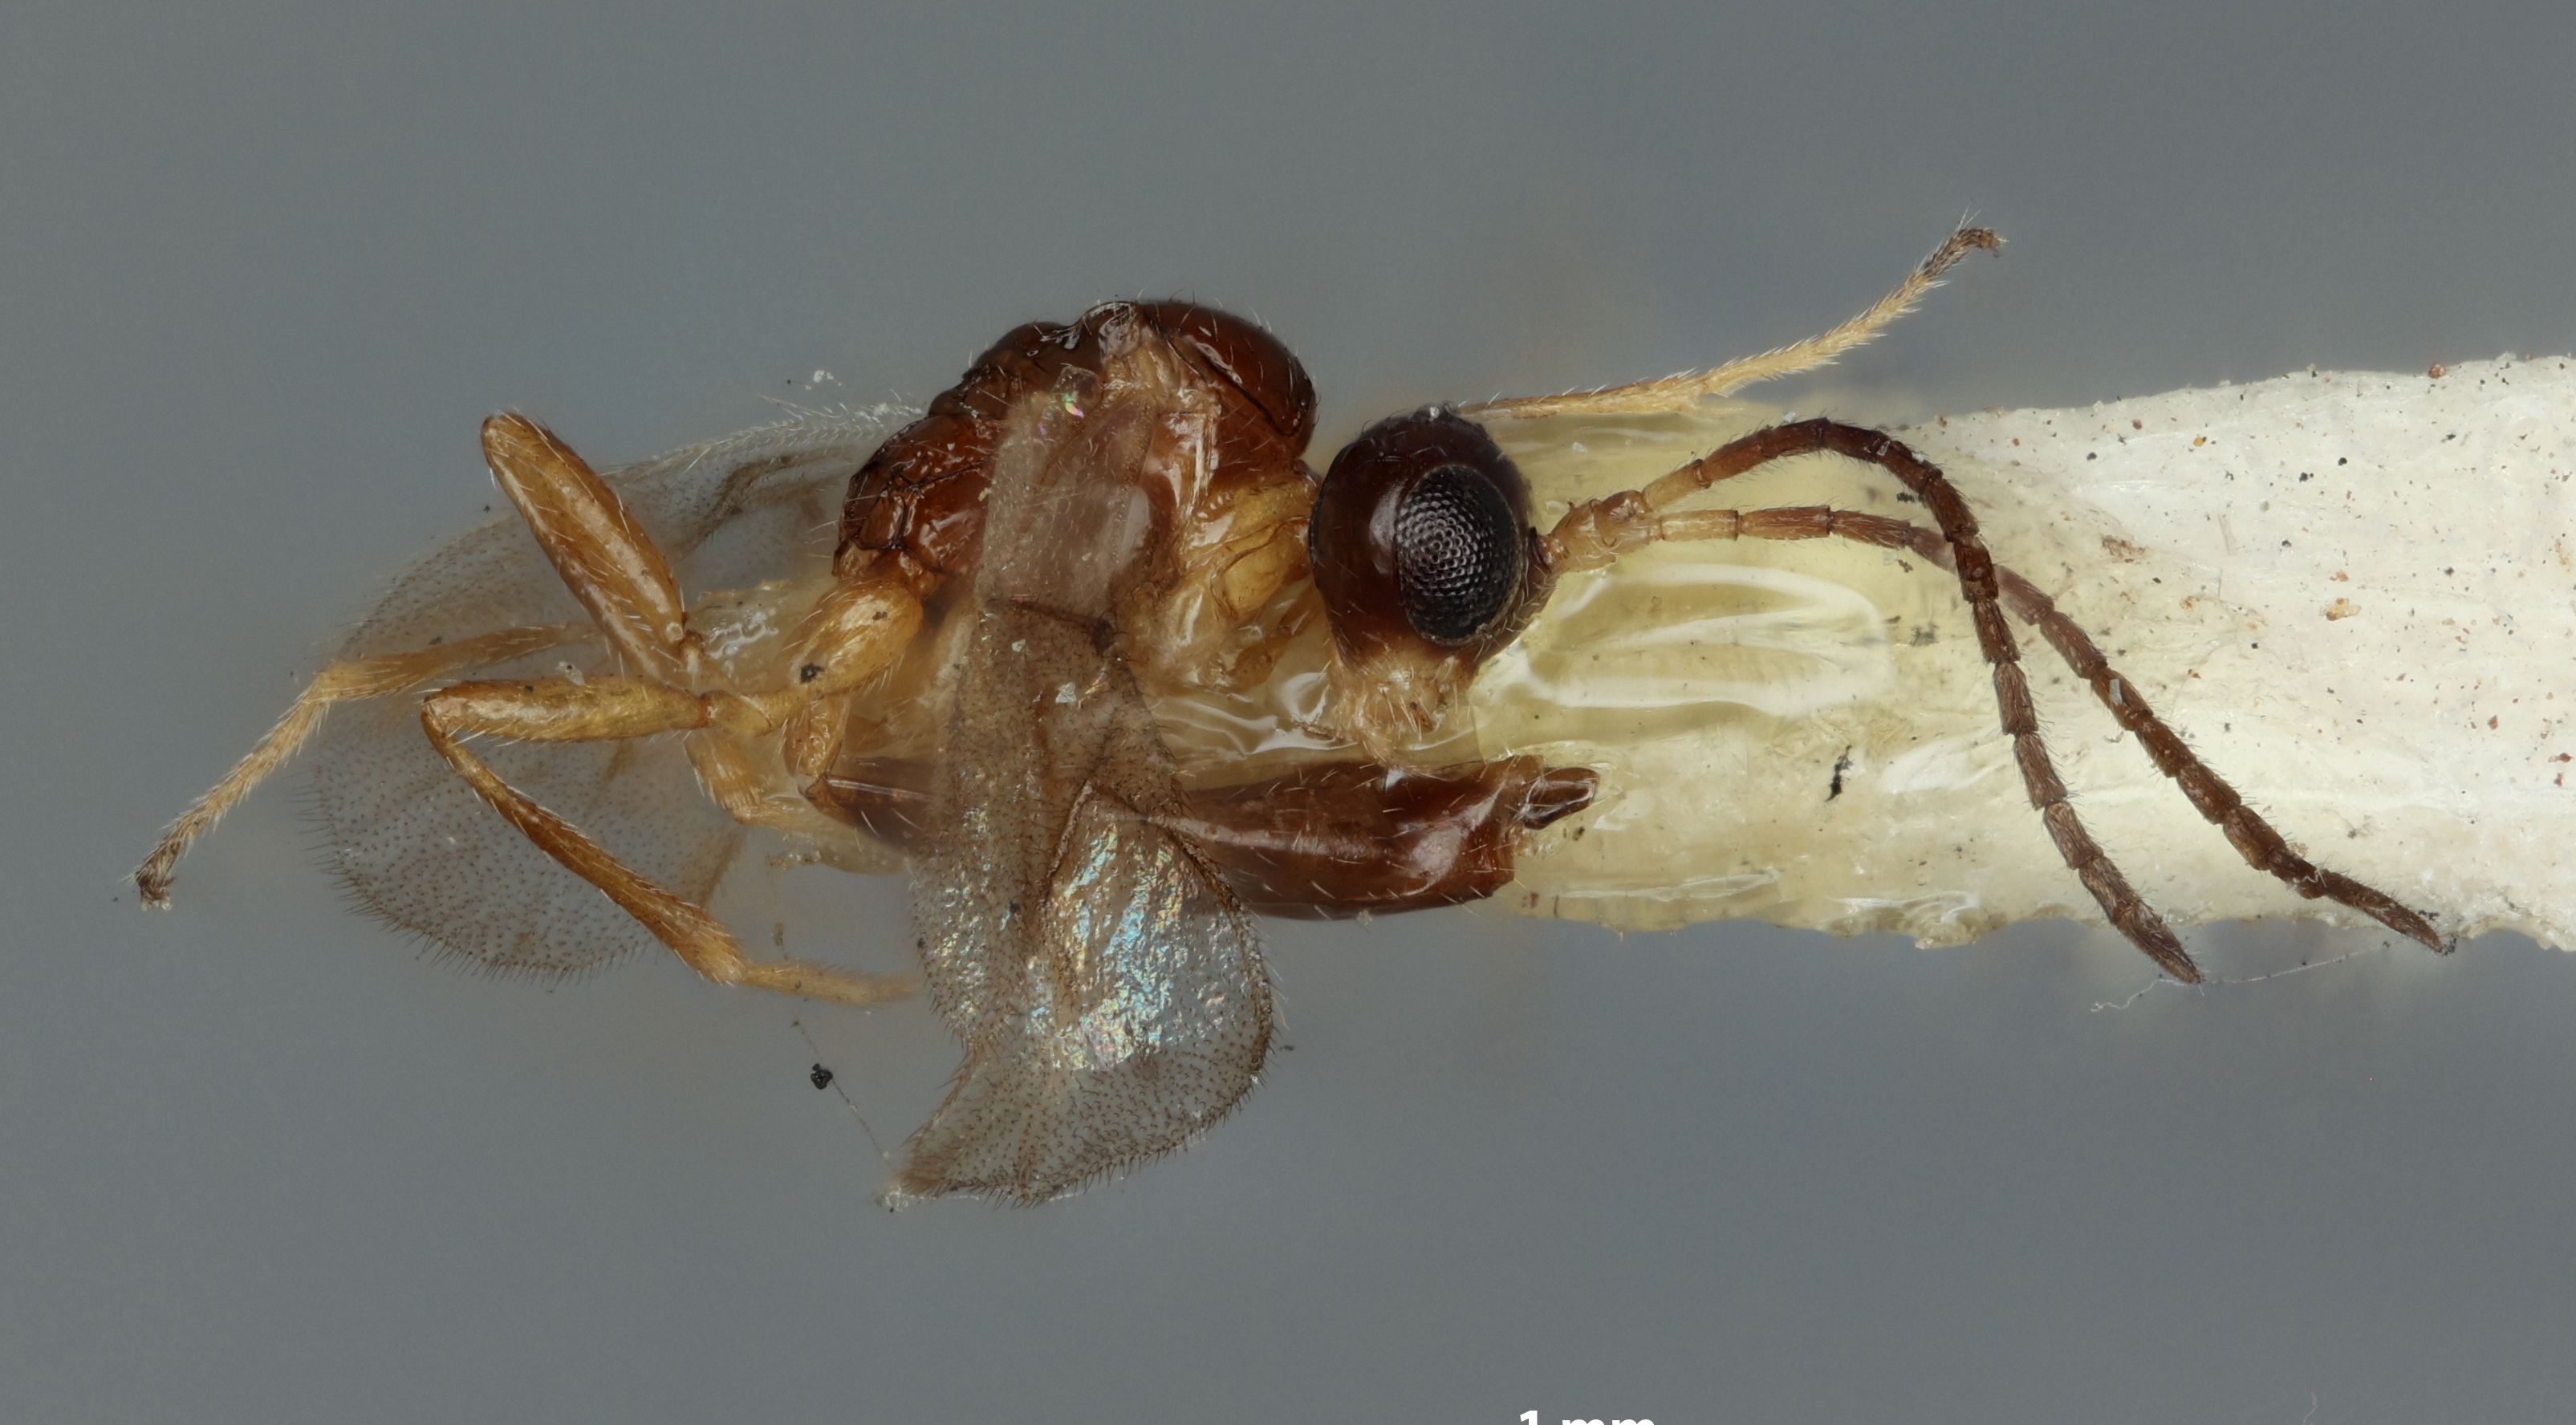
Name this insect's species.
Aphidius nigriteleus
